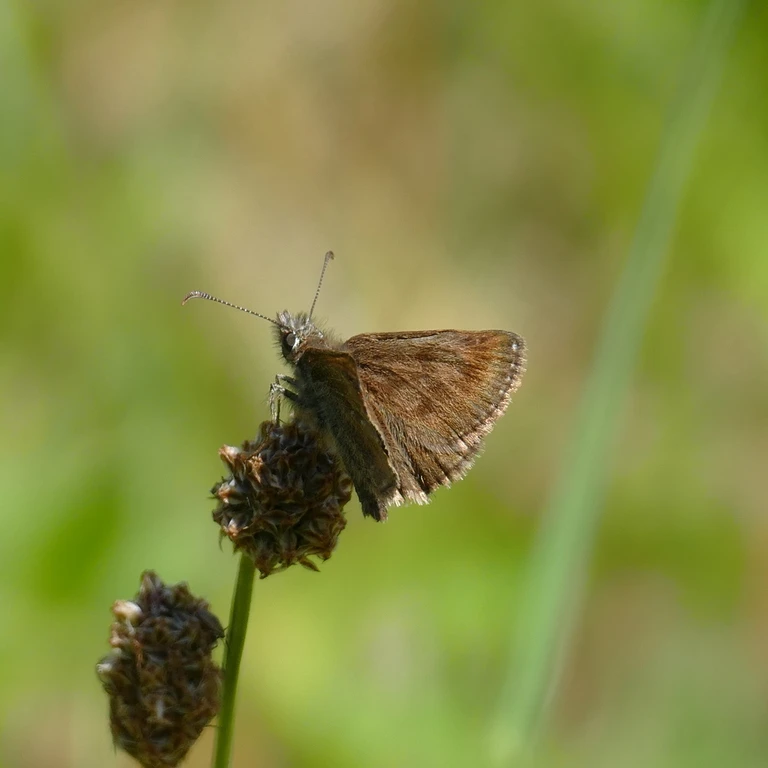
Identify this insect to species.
Erynnis tages
